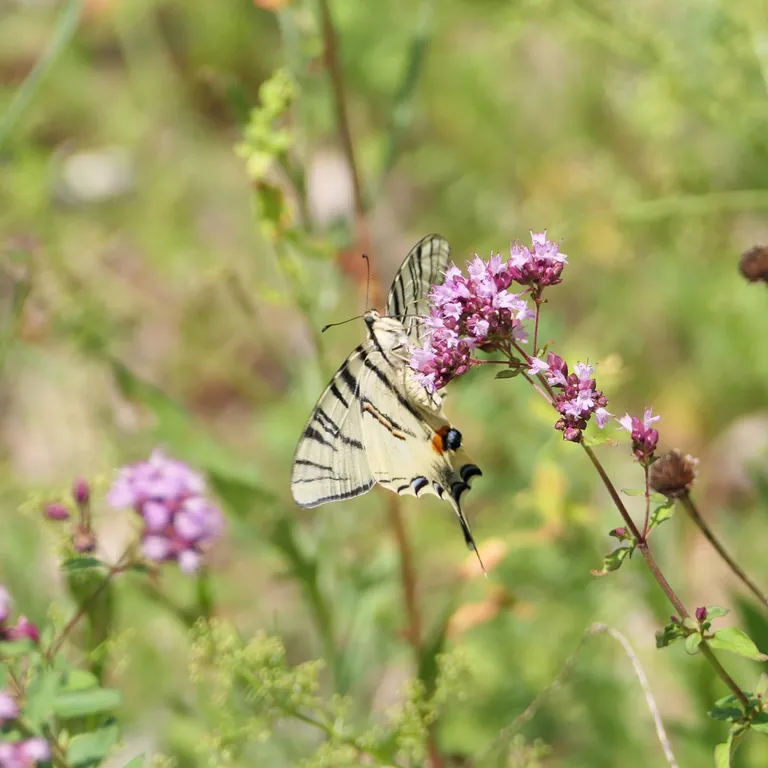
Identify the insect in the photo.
Iphiclides podalirius
